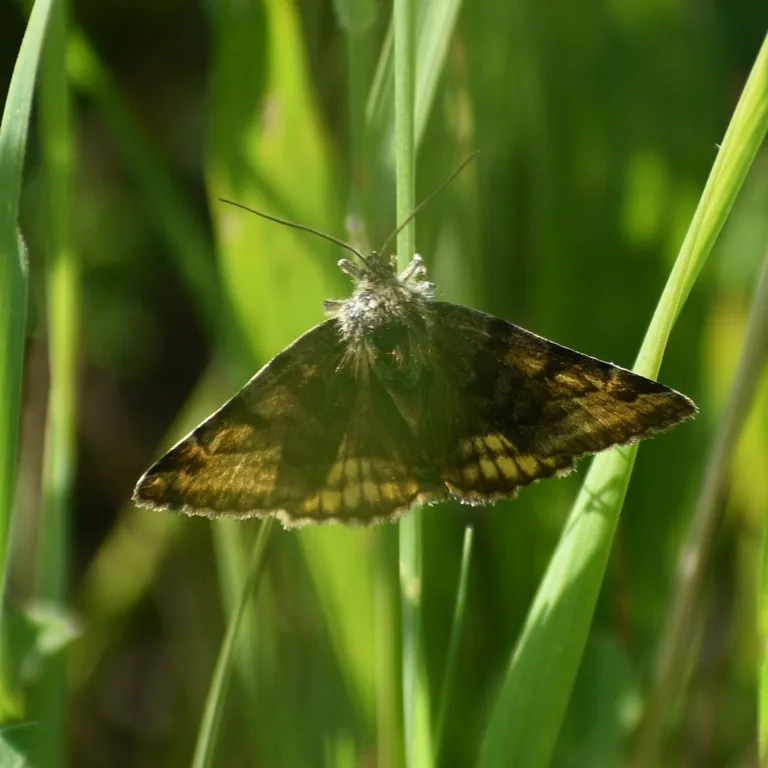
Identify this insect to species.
Euclidia glyphica
